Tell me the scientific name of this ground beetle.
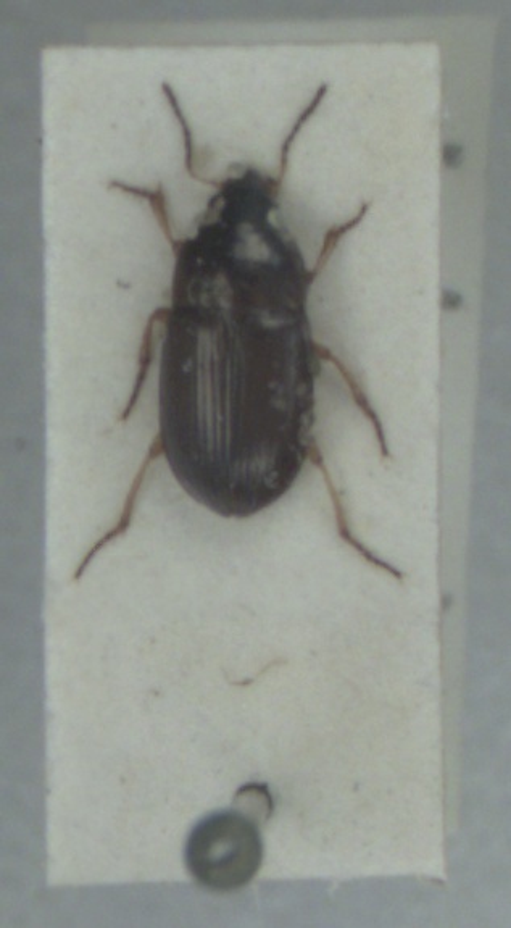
Amara lucida
